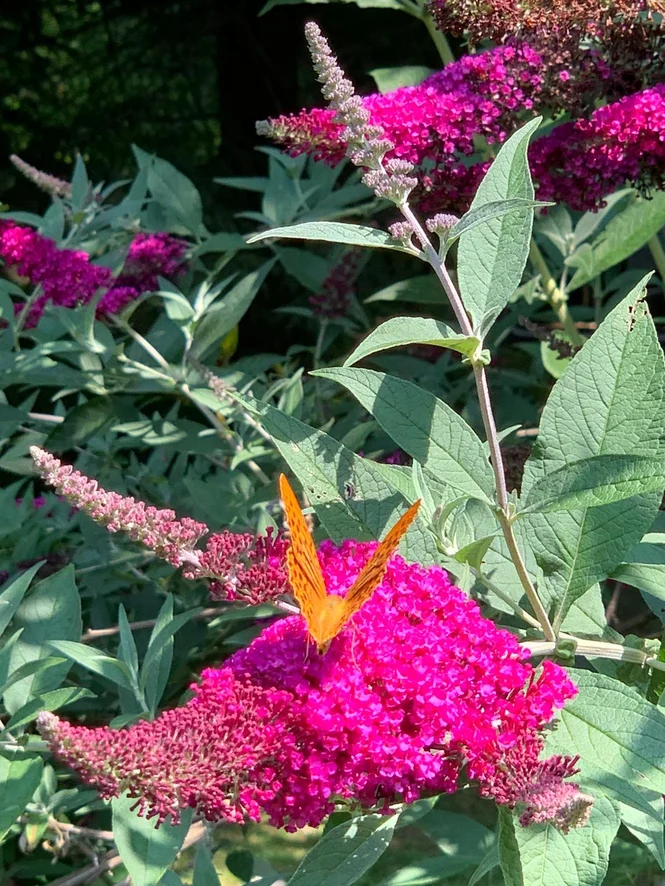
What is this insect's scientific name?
Argynnis paphia
